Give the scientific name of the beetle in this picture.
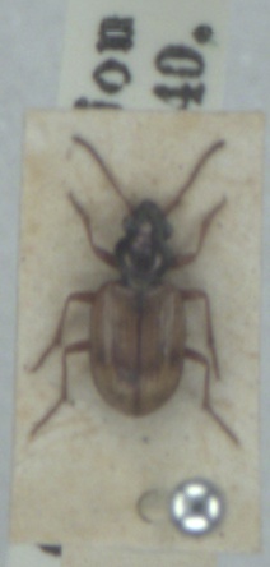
Bembidion pallidipenne
